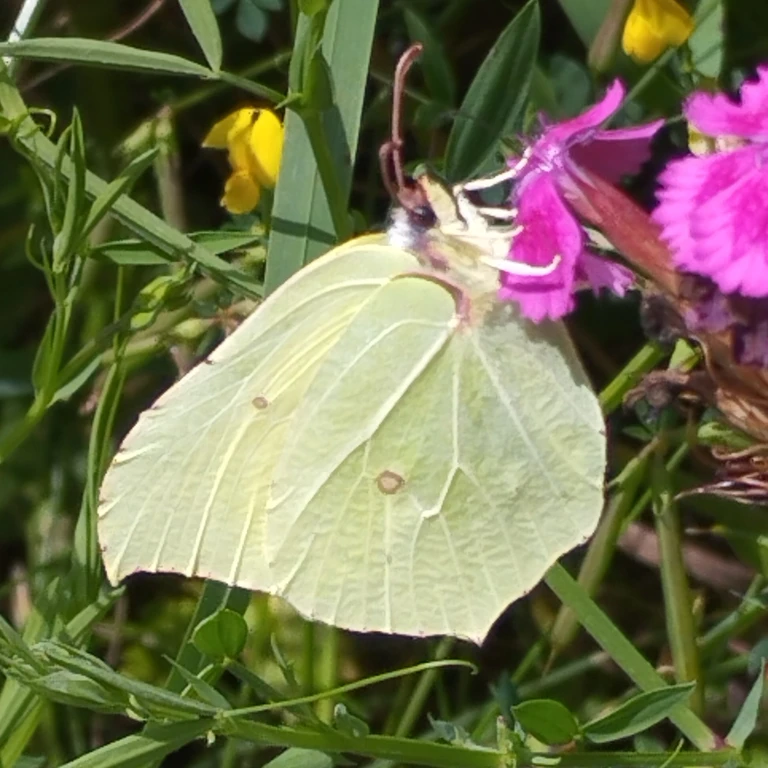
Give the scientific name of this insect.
Gonepteryx rhamni
